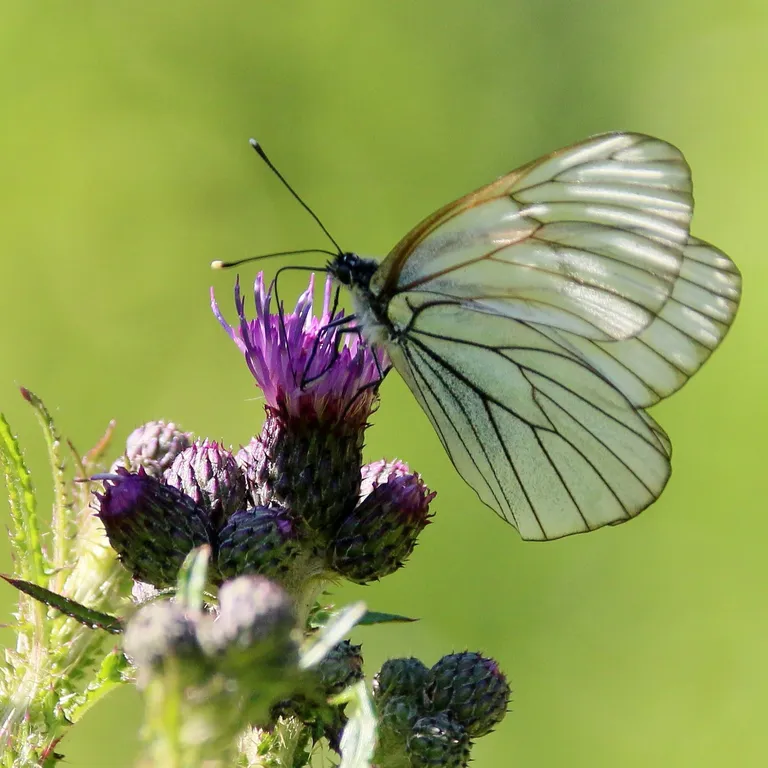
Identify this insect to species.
Aporia crataegi
